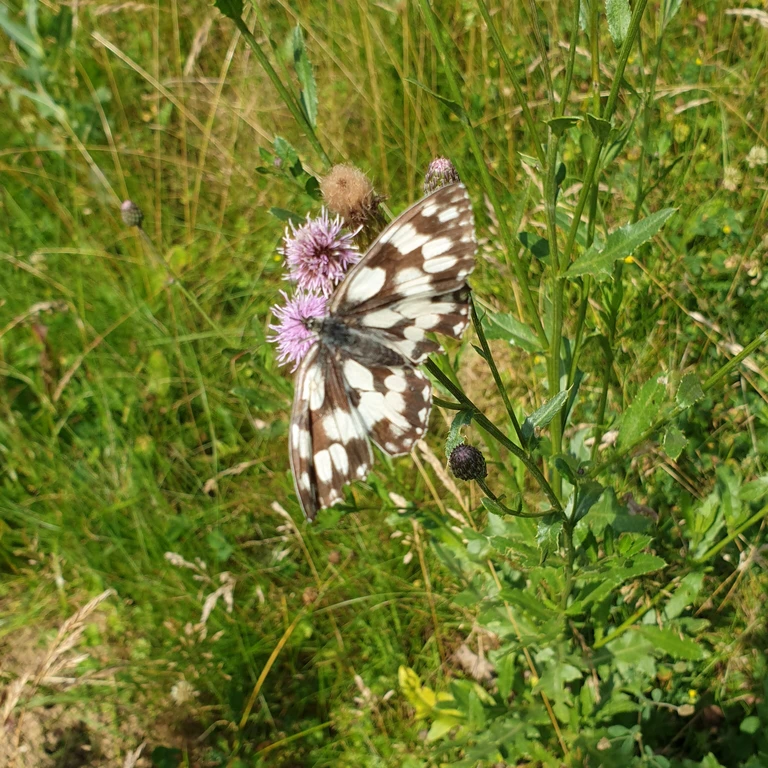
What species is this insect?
Melanargia galathea
